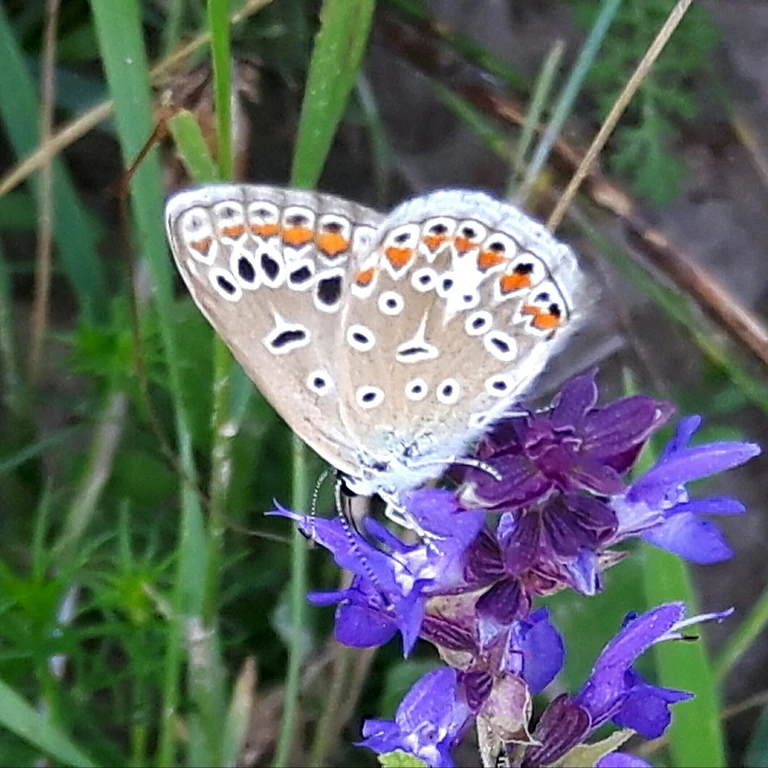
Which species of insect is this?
Polyommatus icarus
